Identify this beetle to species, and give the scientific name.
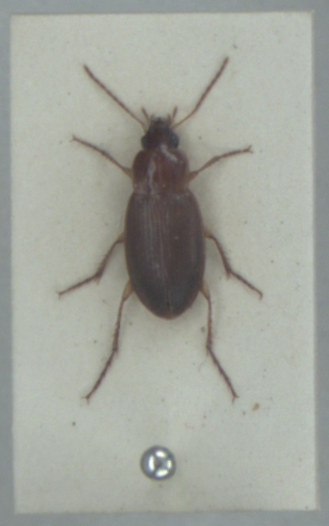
Calathus mollis
